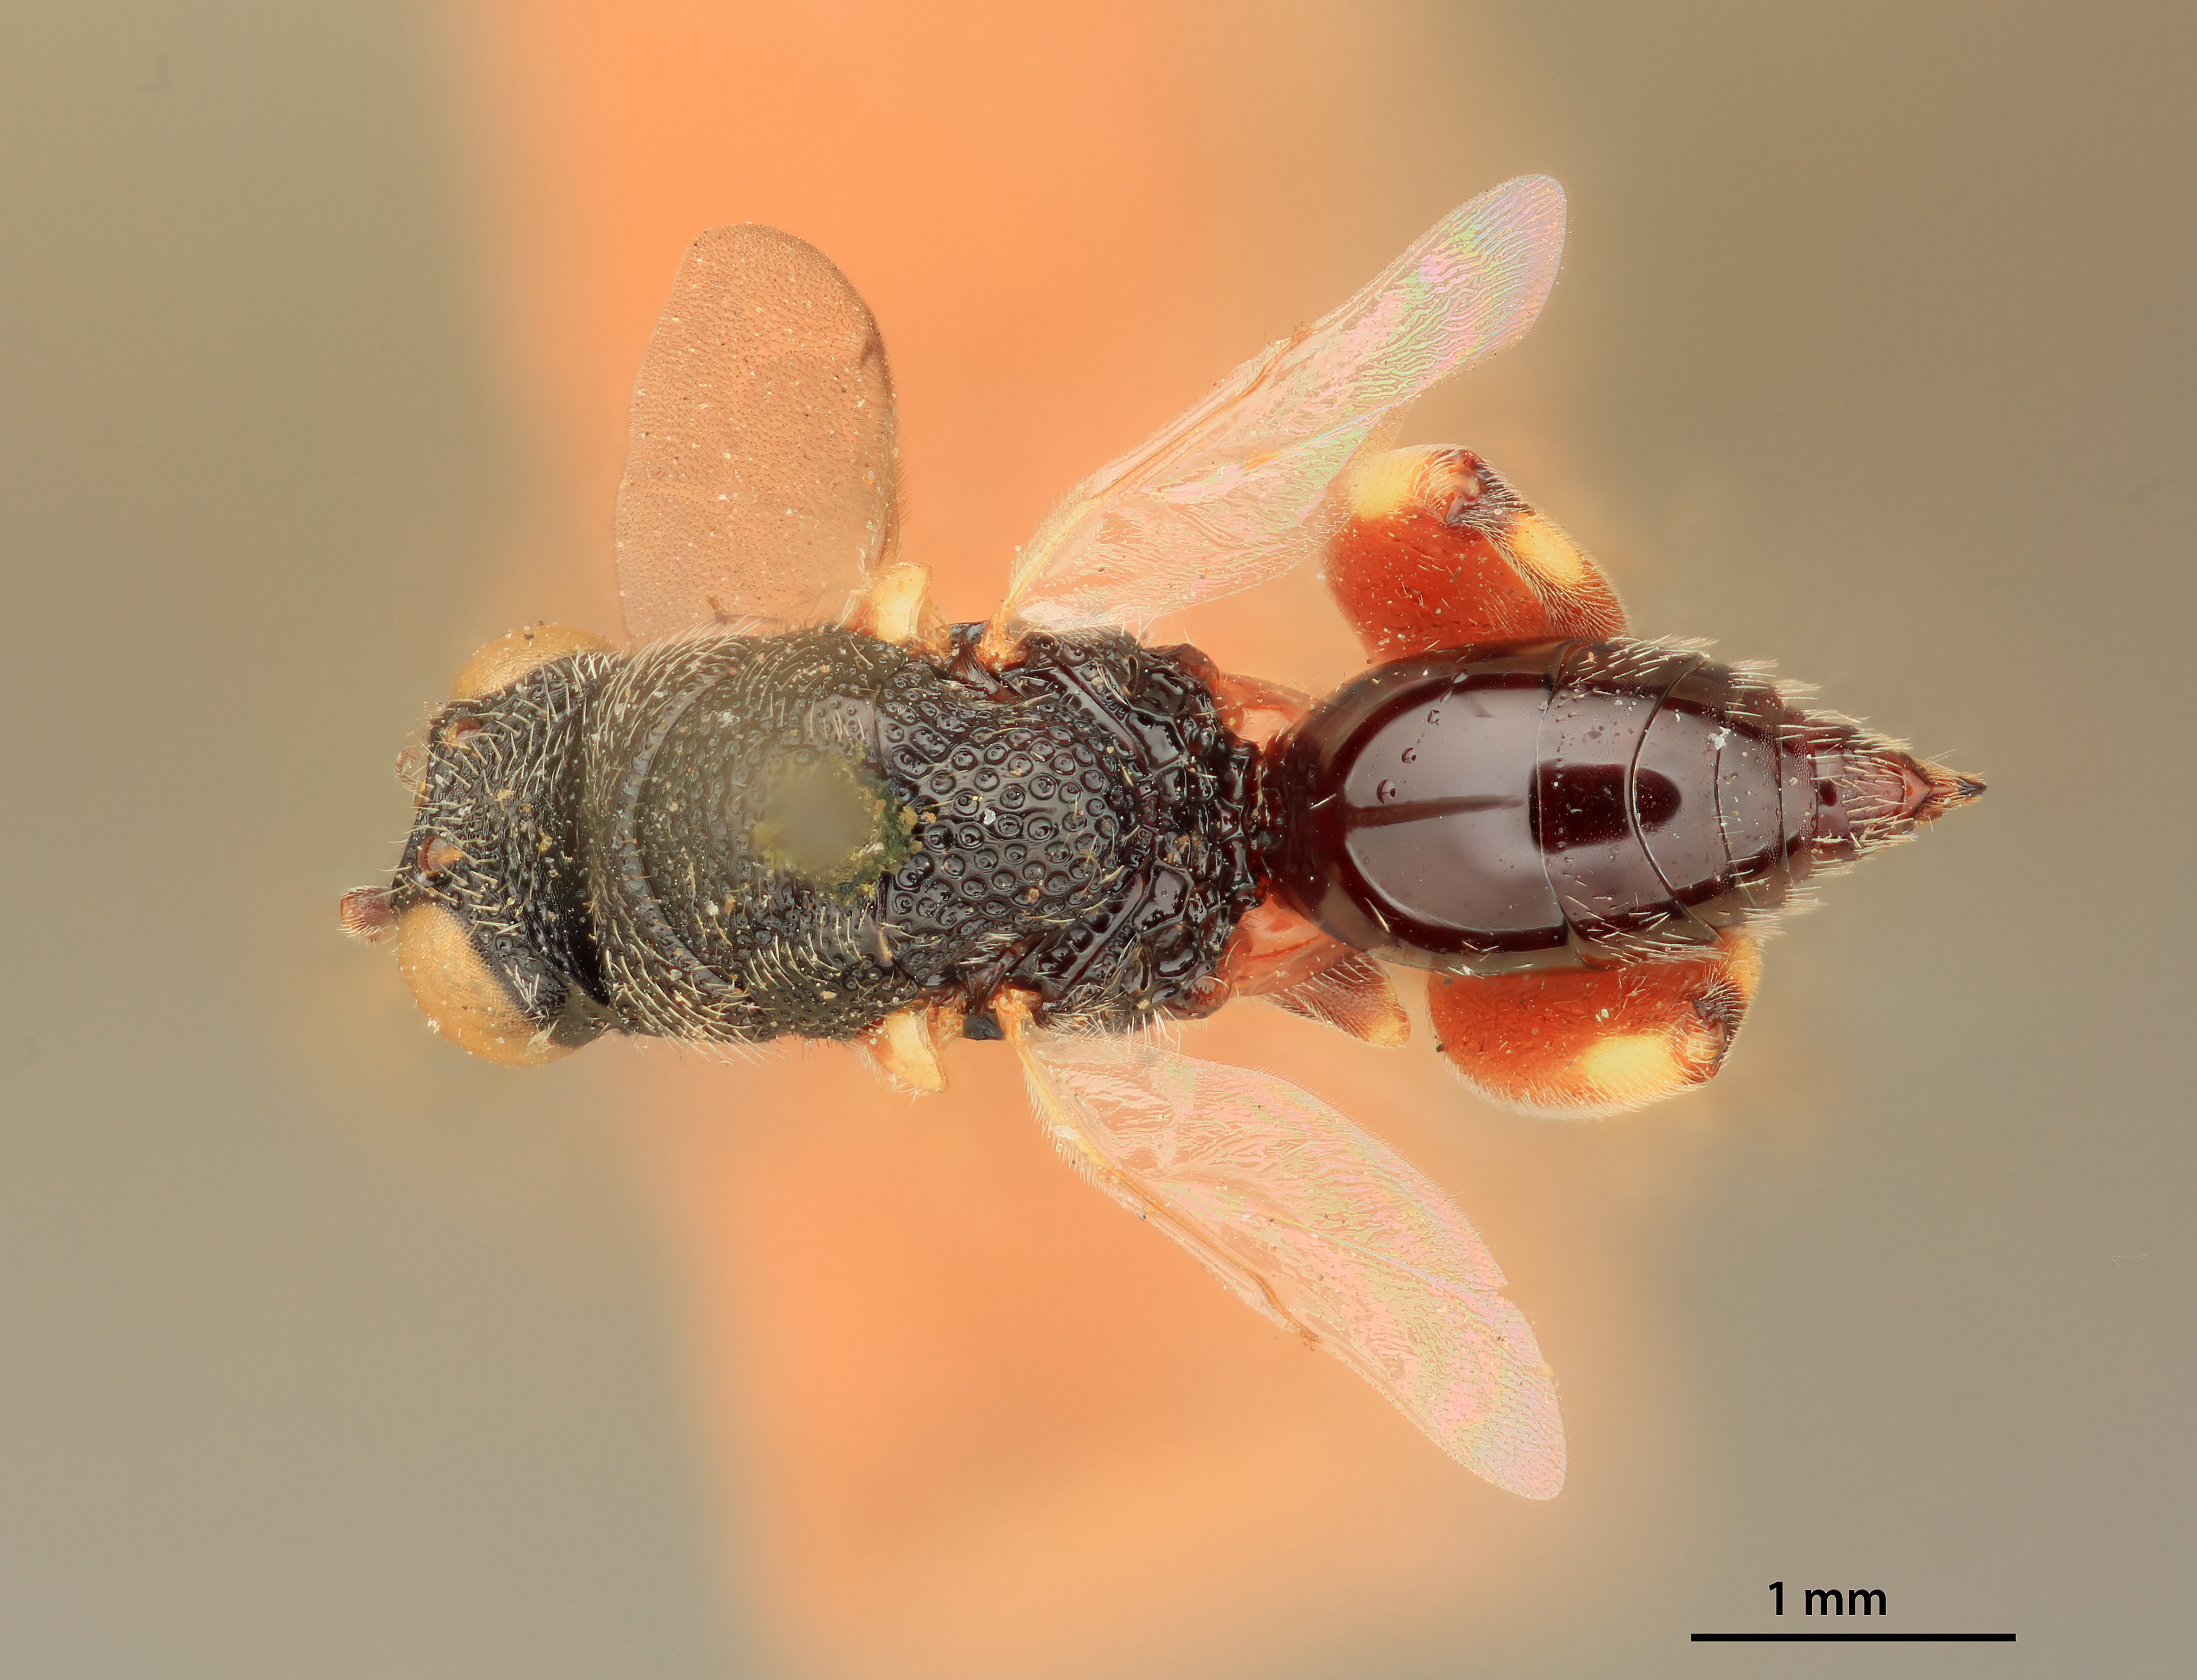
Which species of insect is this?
Chalcis pedalis
